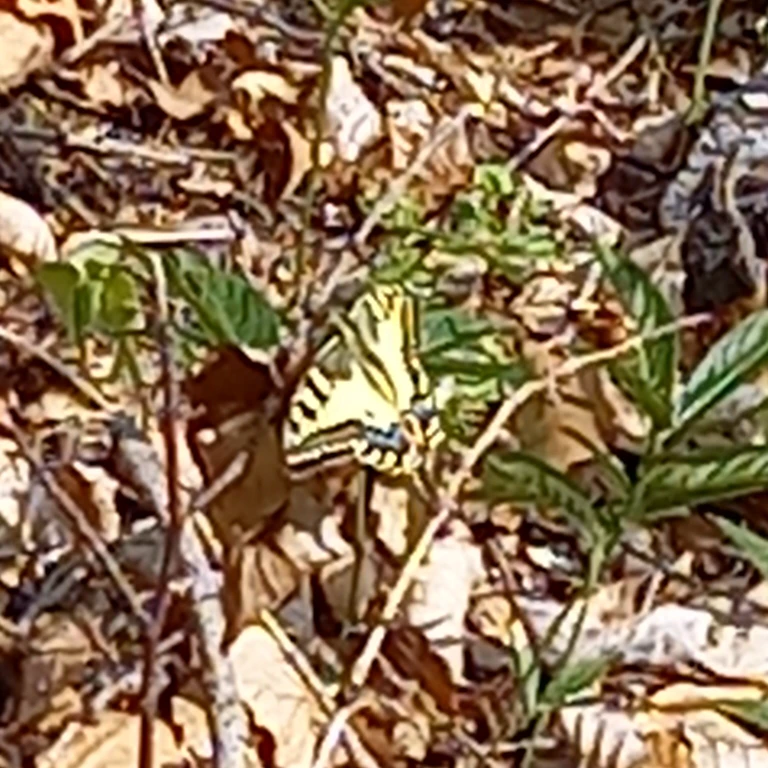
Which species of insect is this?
Papilio machaon
